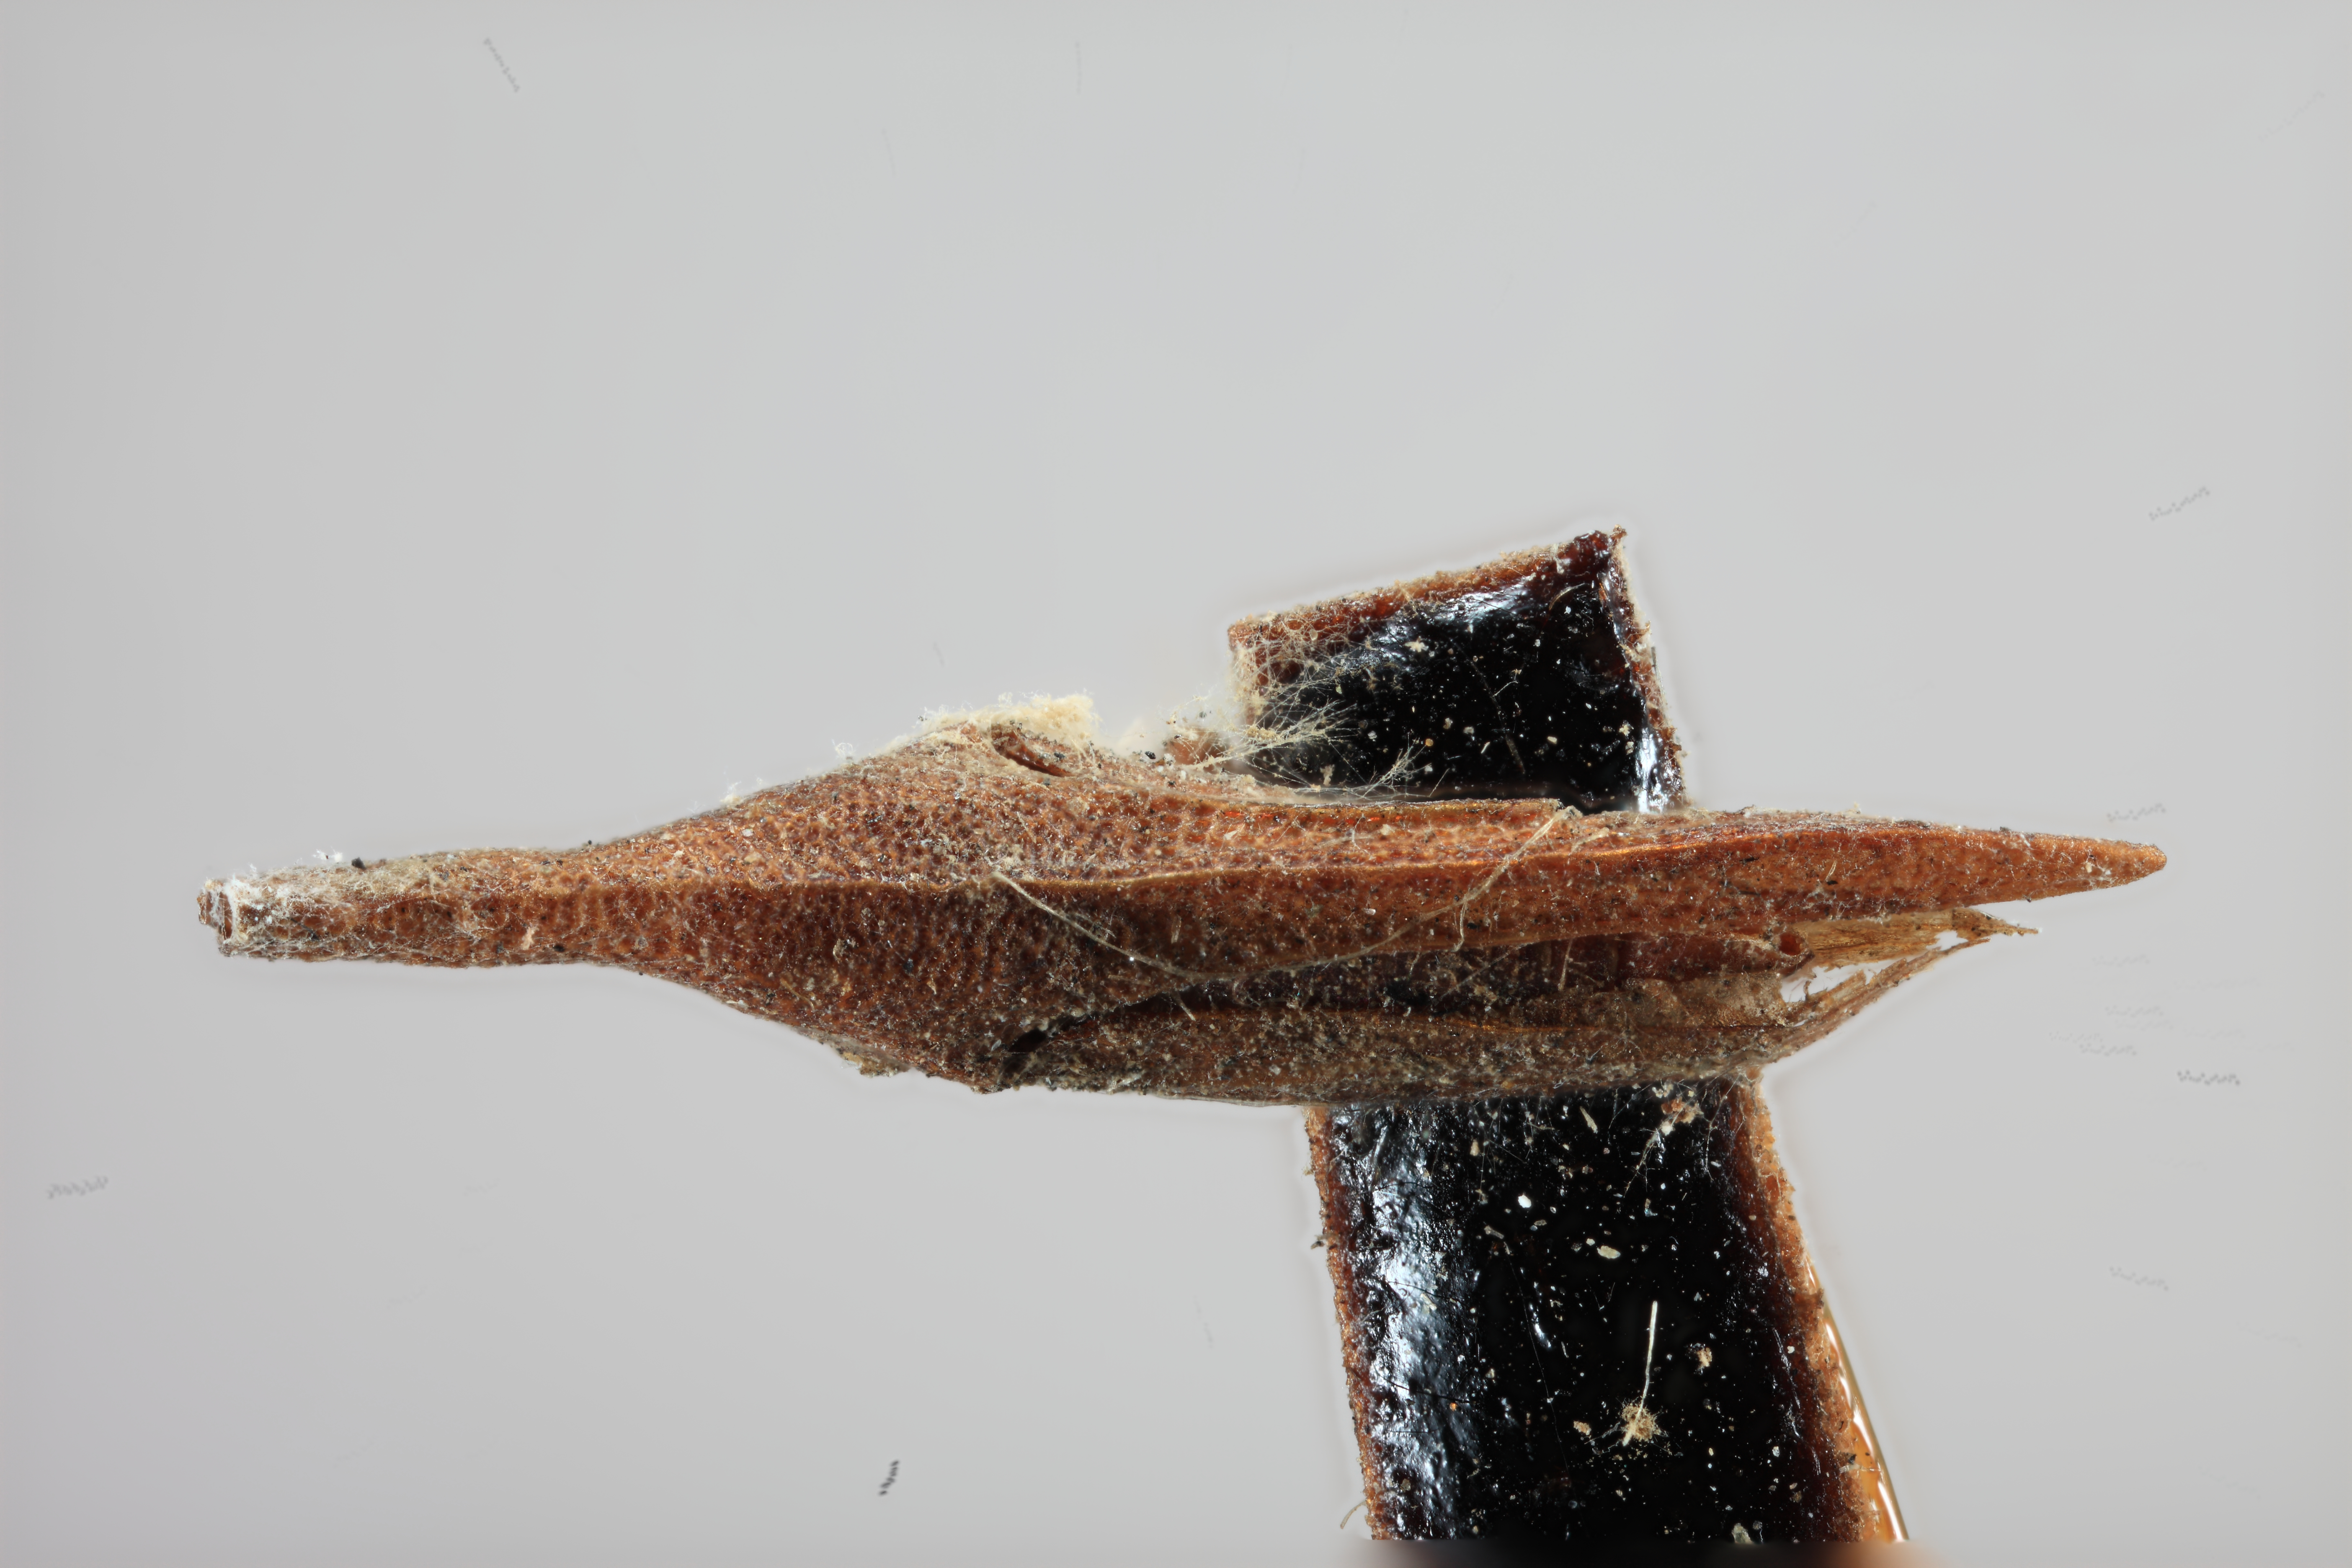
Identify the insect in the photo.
Aechmorpha ferruginosa
